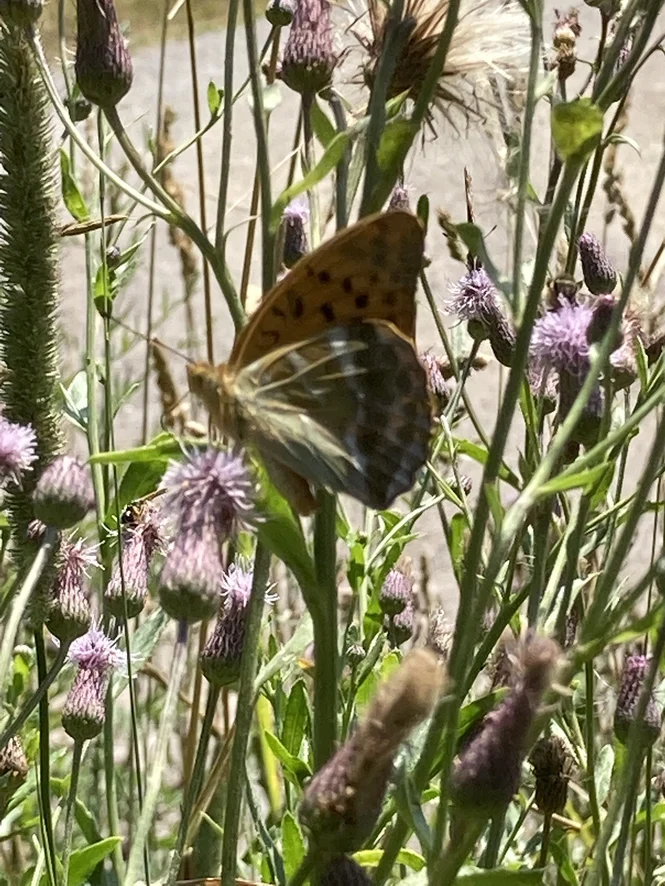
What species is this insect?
Argynnis paphia
